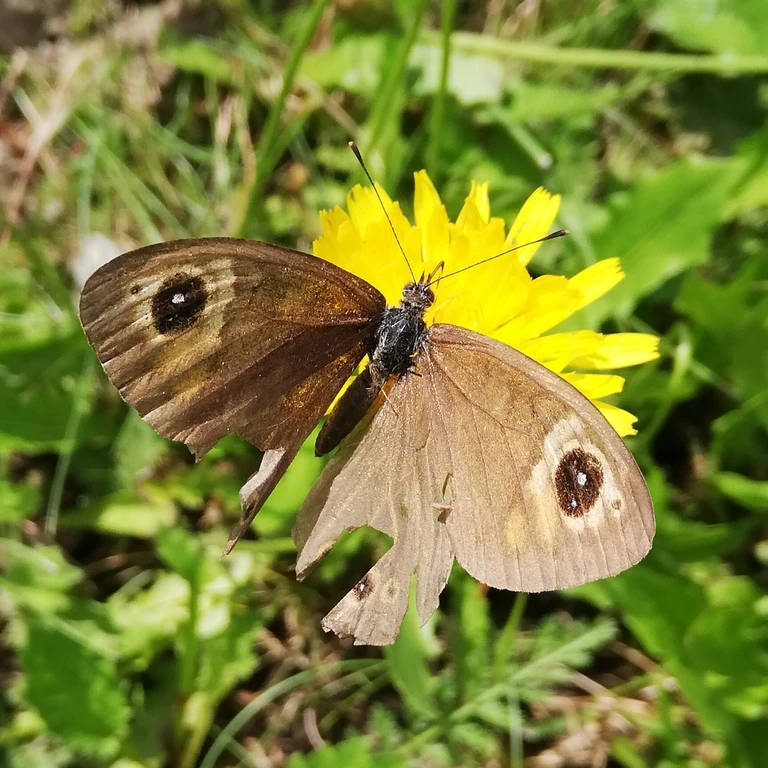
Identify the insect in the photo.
Lasiommata maera (also Pararge maera)
